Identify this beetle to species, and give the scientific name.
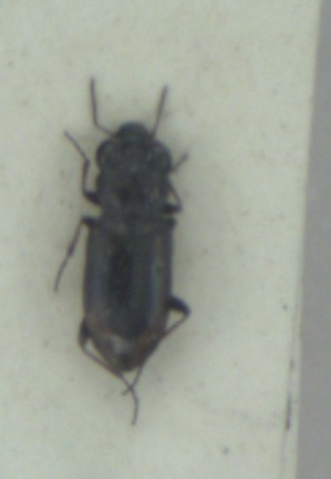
Notiophilus biguttatus
